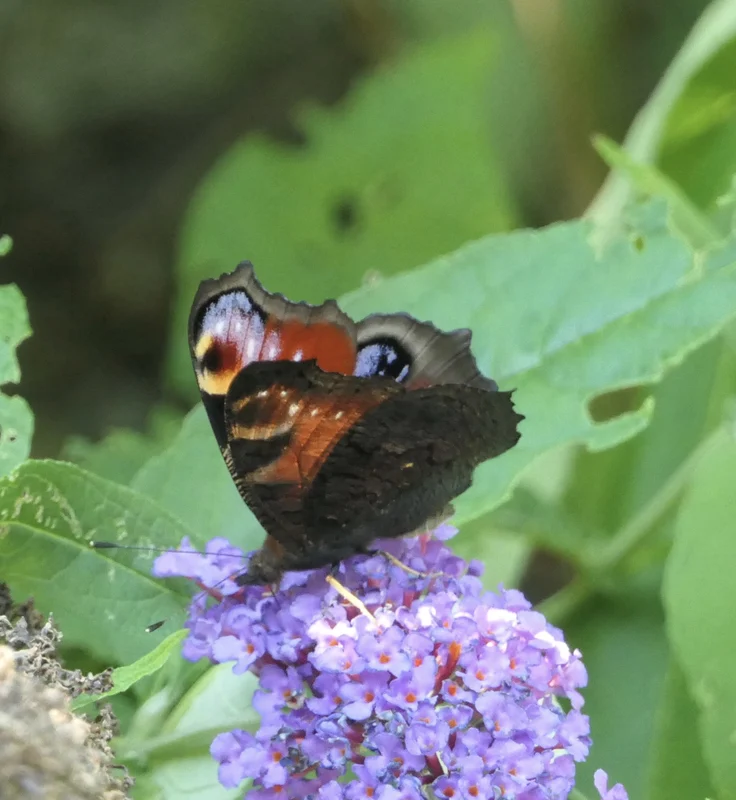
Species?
Aglais io
